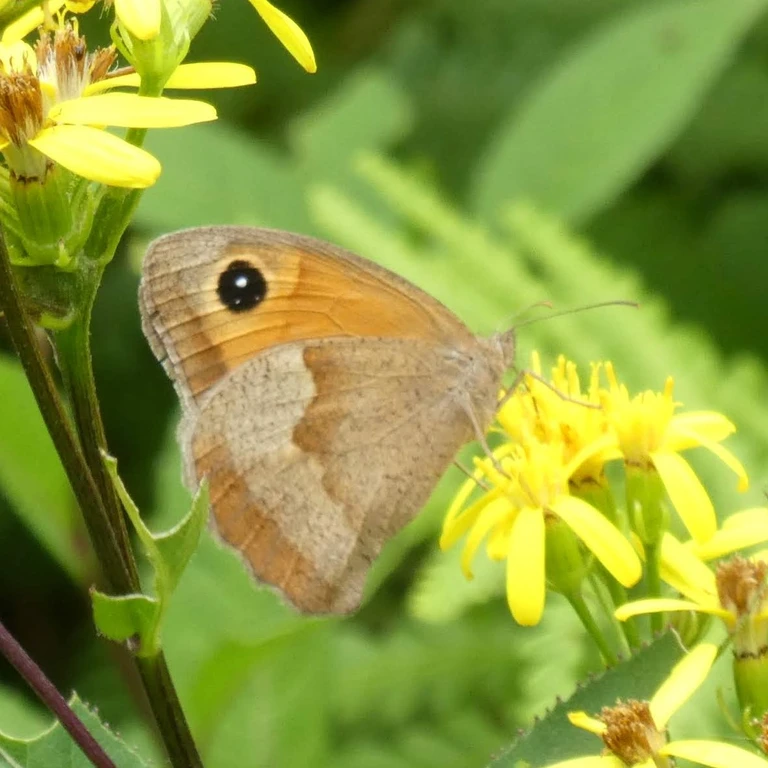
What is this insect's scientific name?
Maniola jurtina
